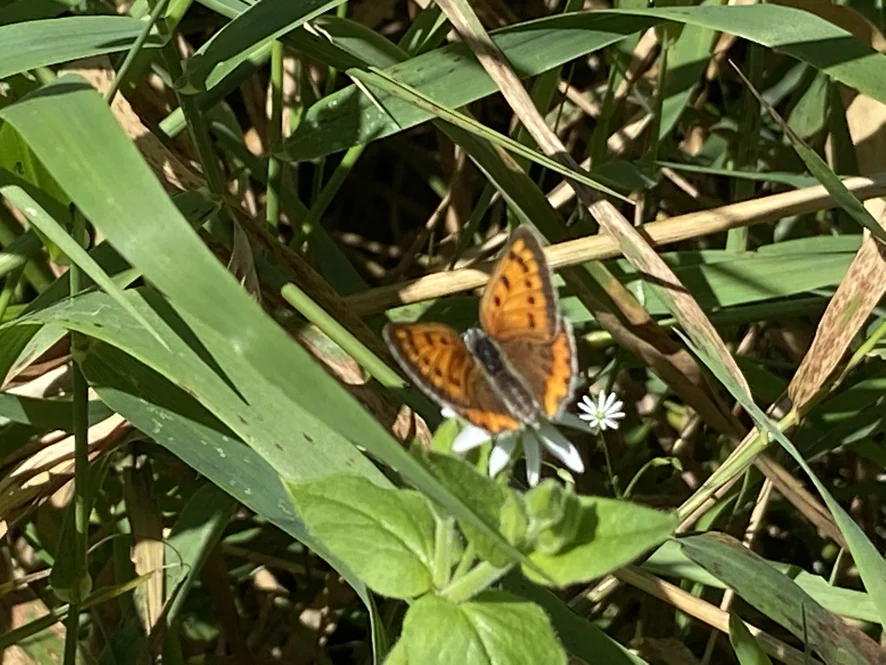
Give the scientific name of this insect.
Lycaena dispar
